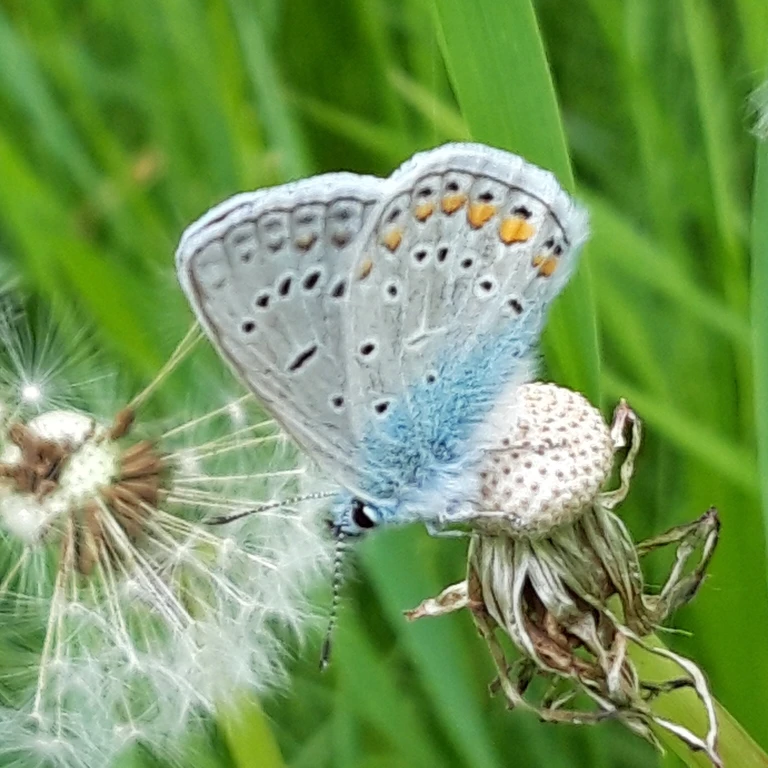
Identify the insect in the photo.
Polyommatus icarus
